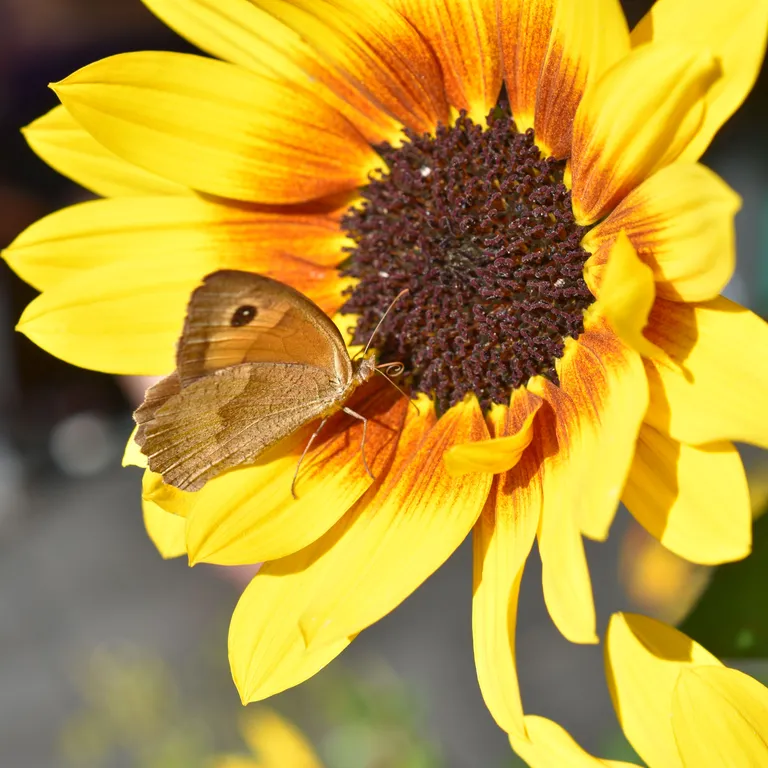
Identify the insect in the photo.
Maniola jurtina
